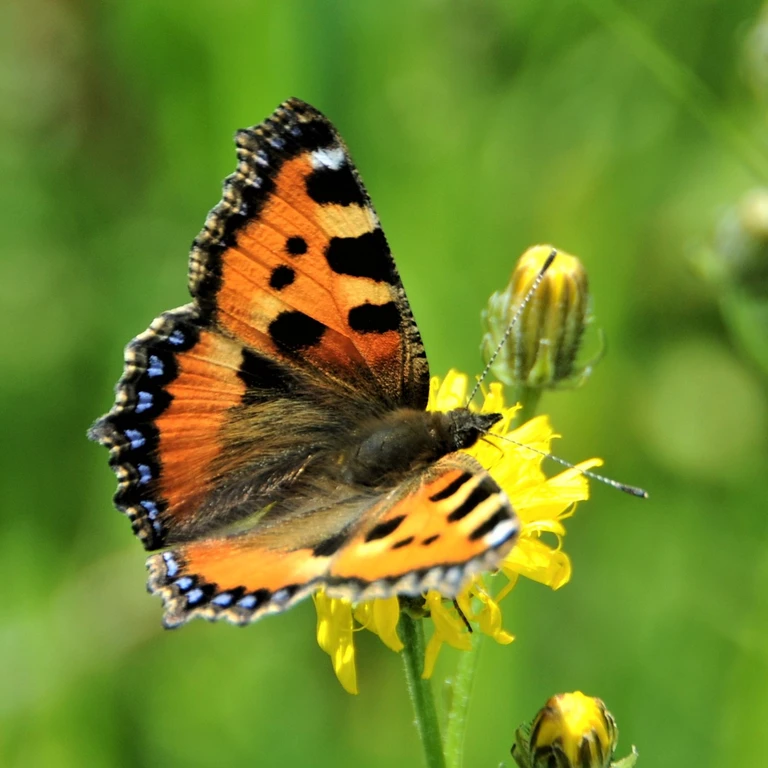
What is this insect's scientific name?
Aglais urticae
